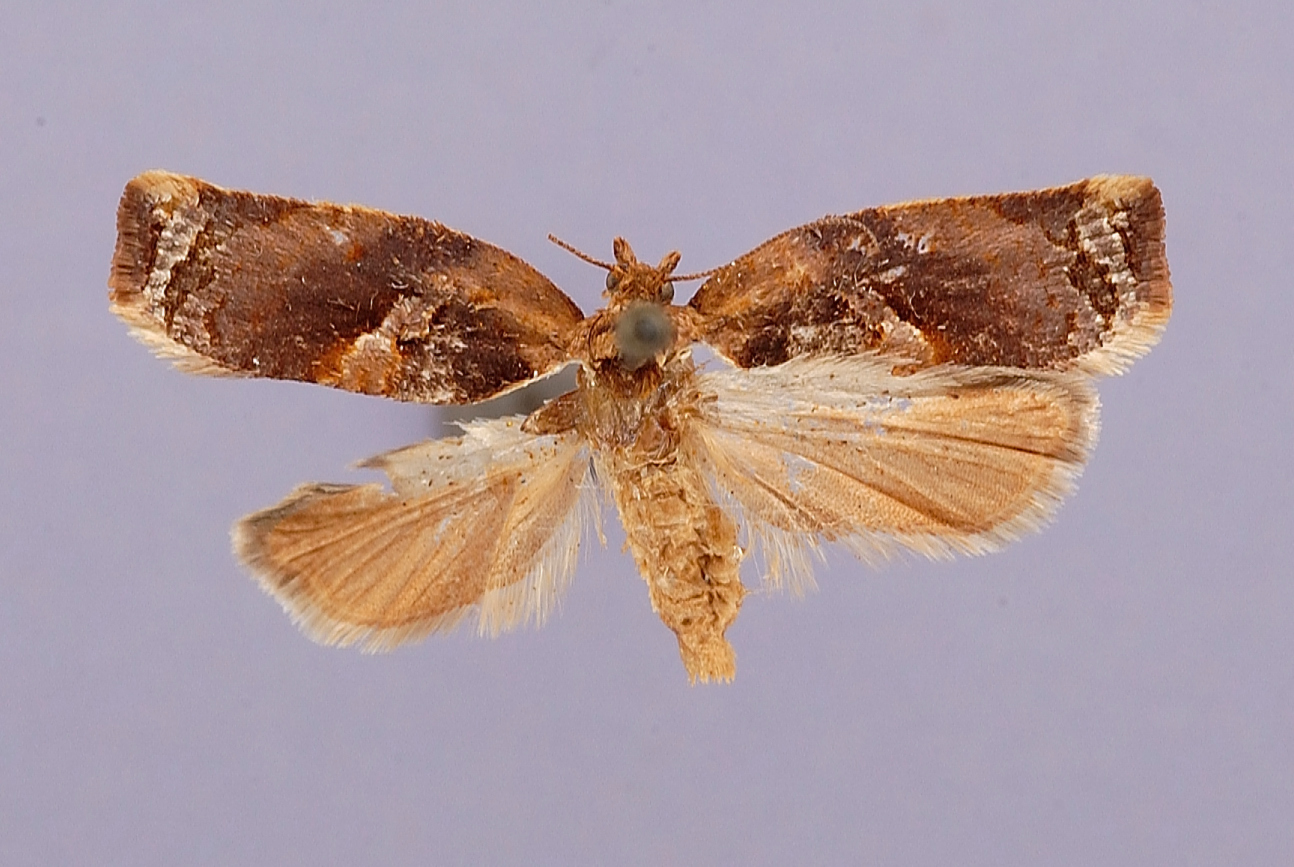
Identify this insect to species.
Argyrotaenia amatana (also Eulia amatana)
